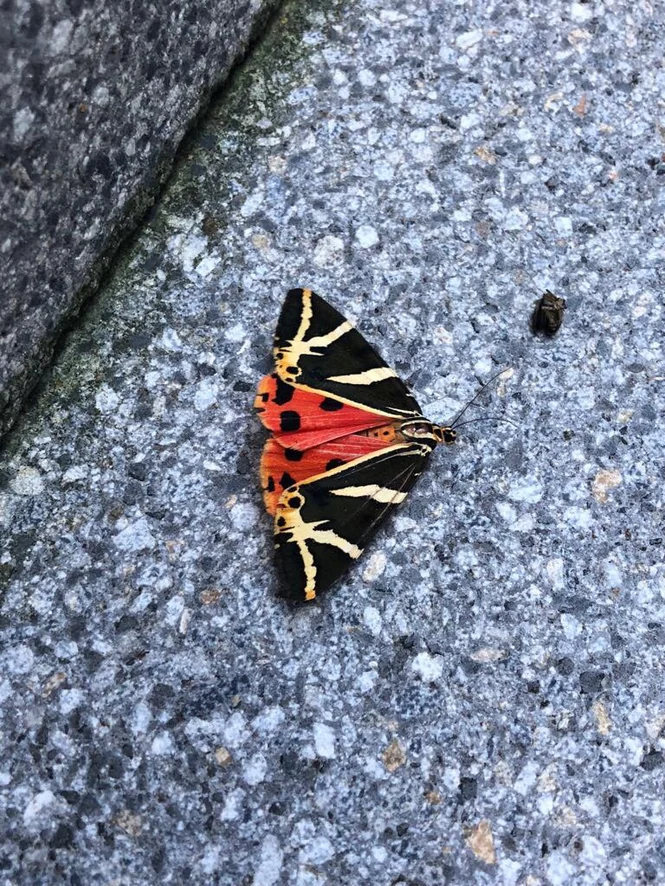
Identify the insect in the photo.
Euplagia quadripunctaria
